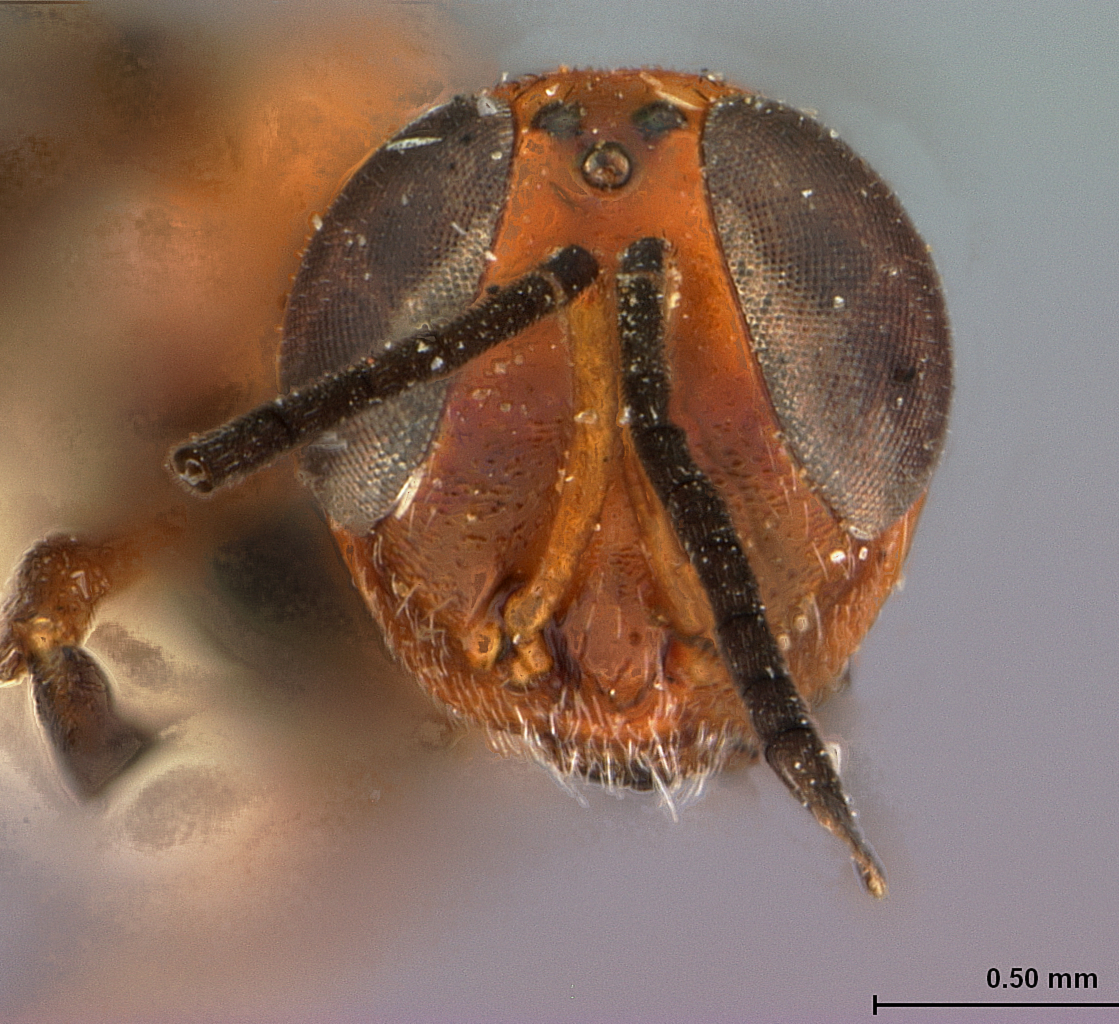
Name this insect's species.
Tineobius californicus
